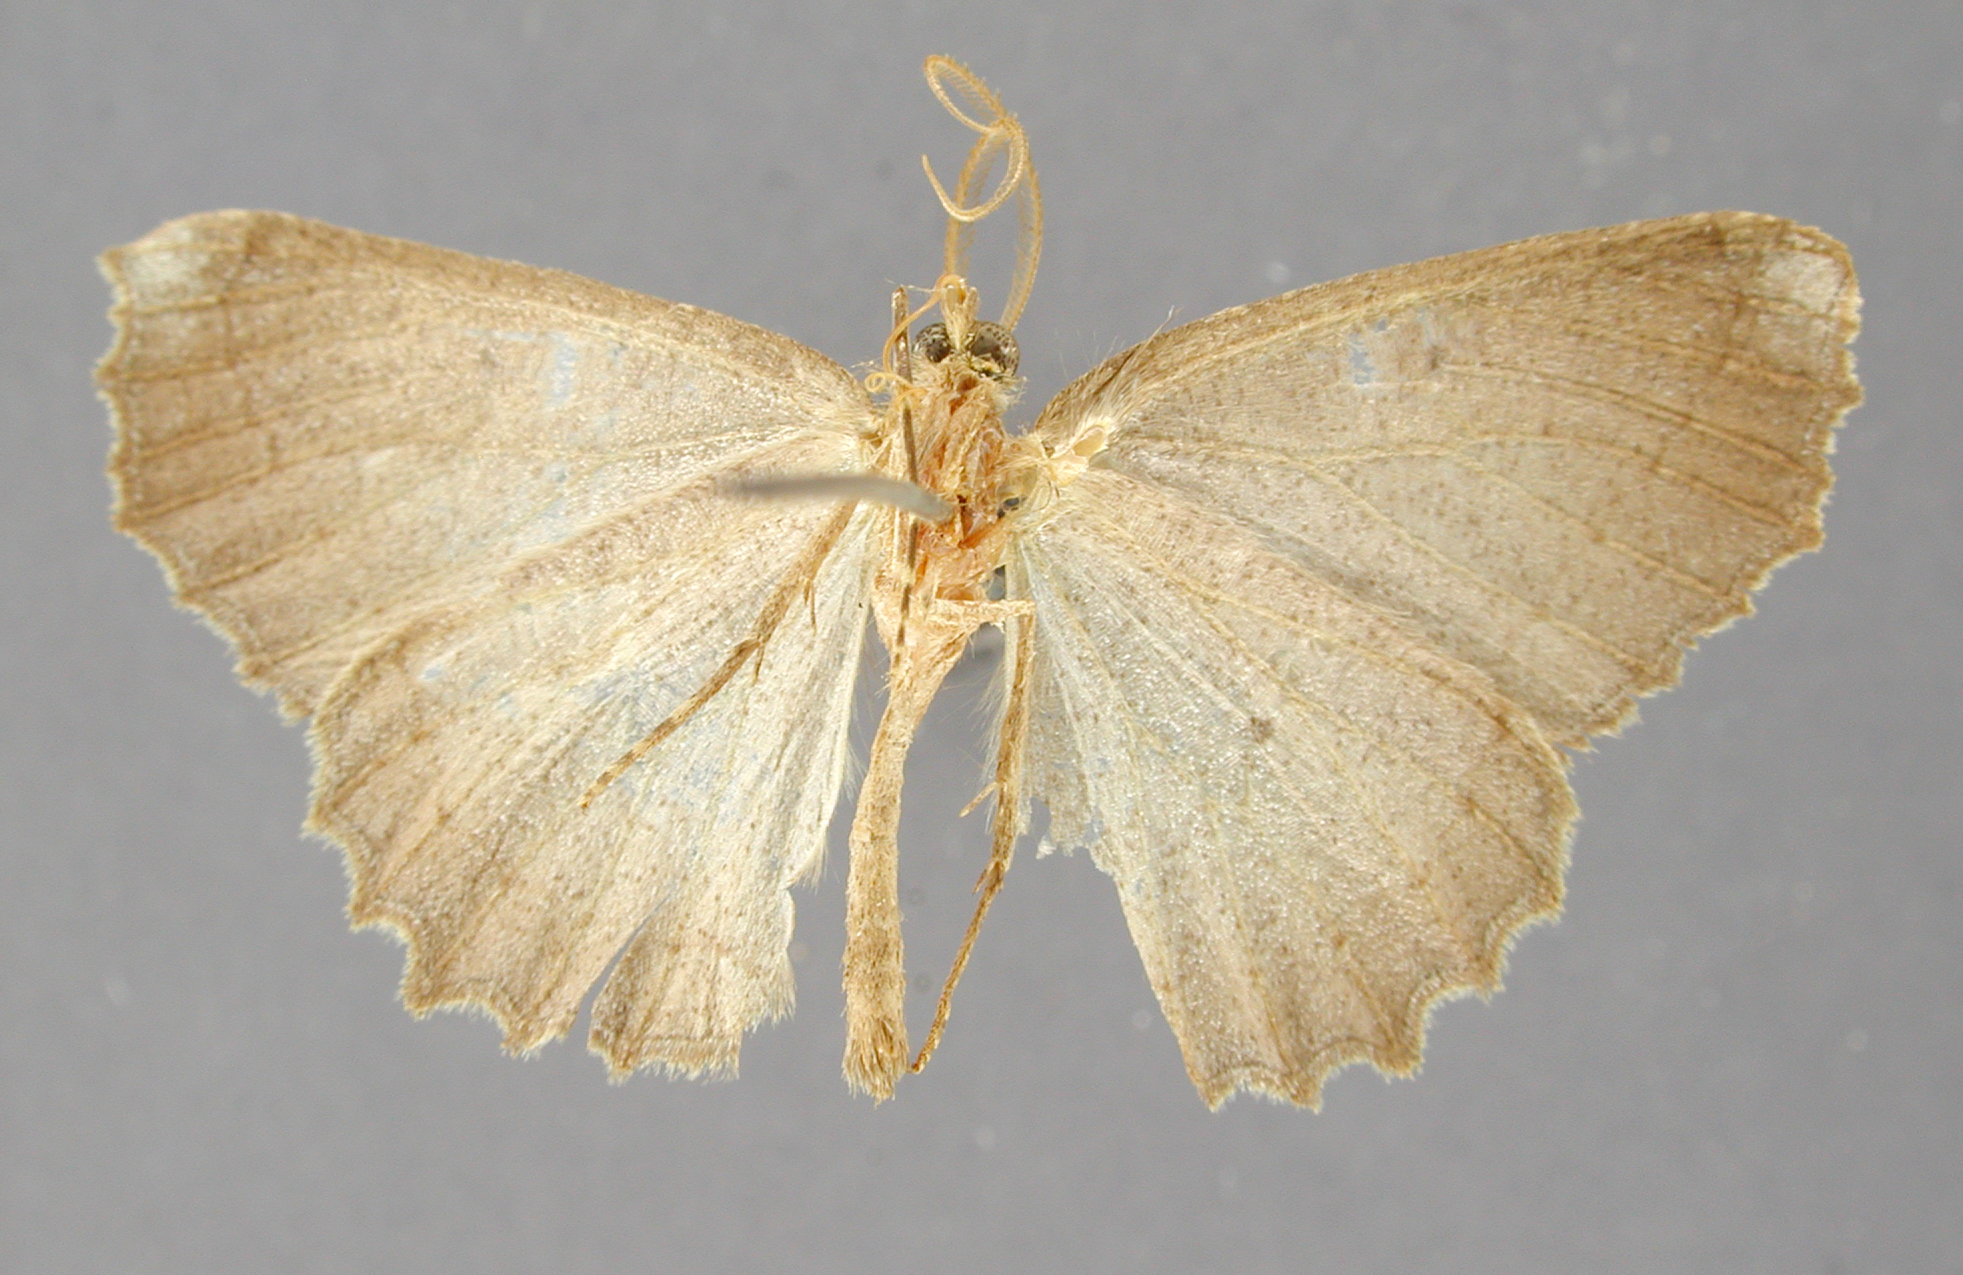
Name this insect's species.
Selenia nabdalsa
